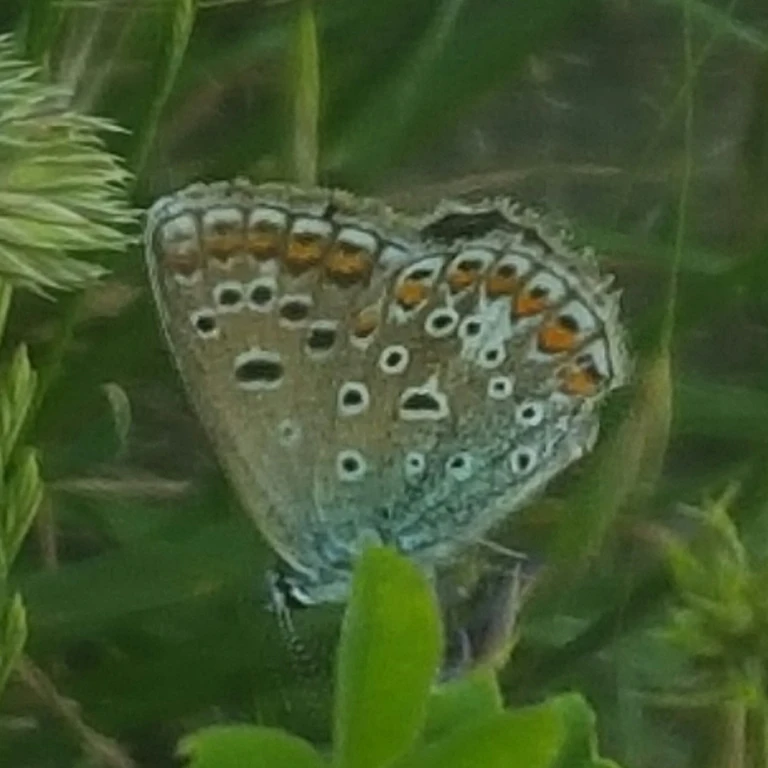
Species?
Polyommatus icarus
